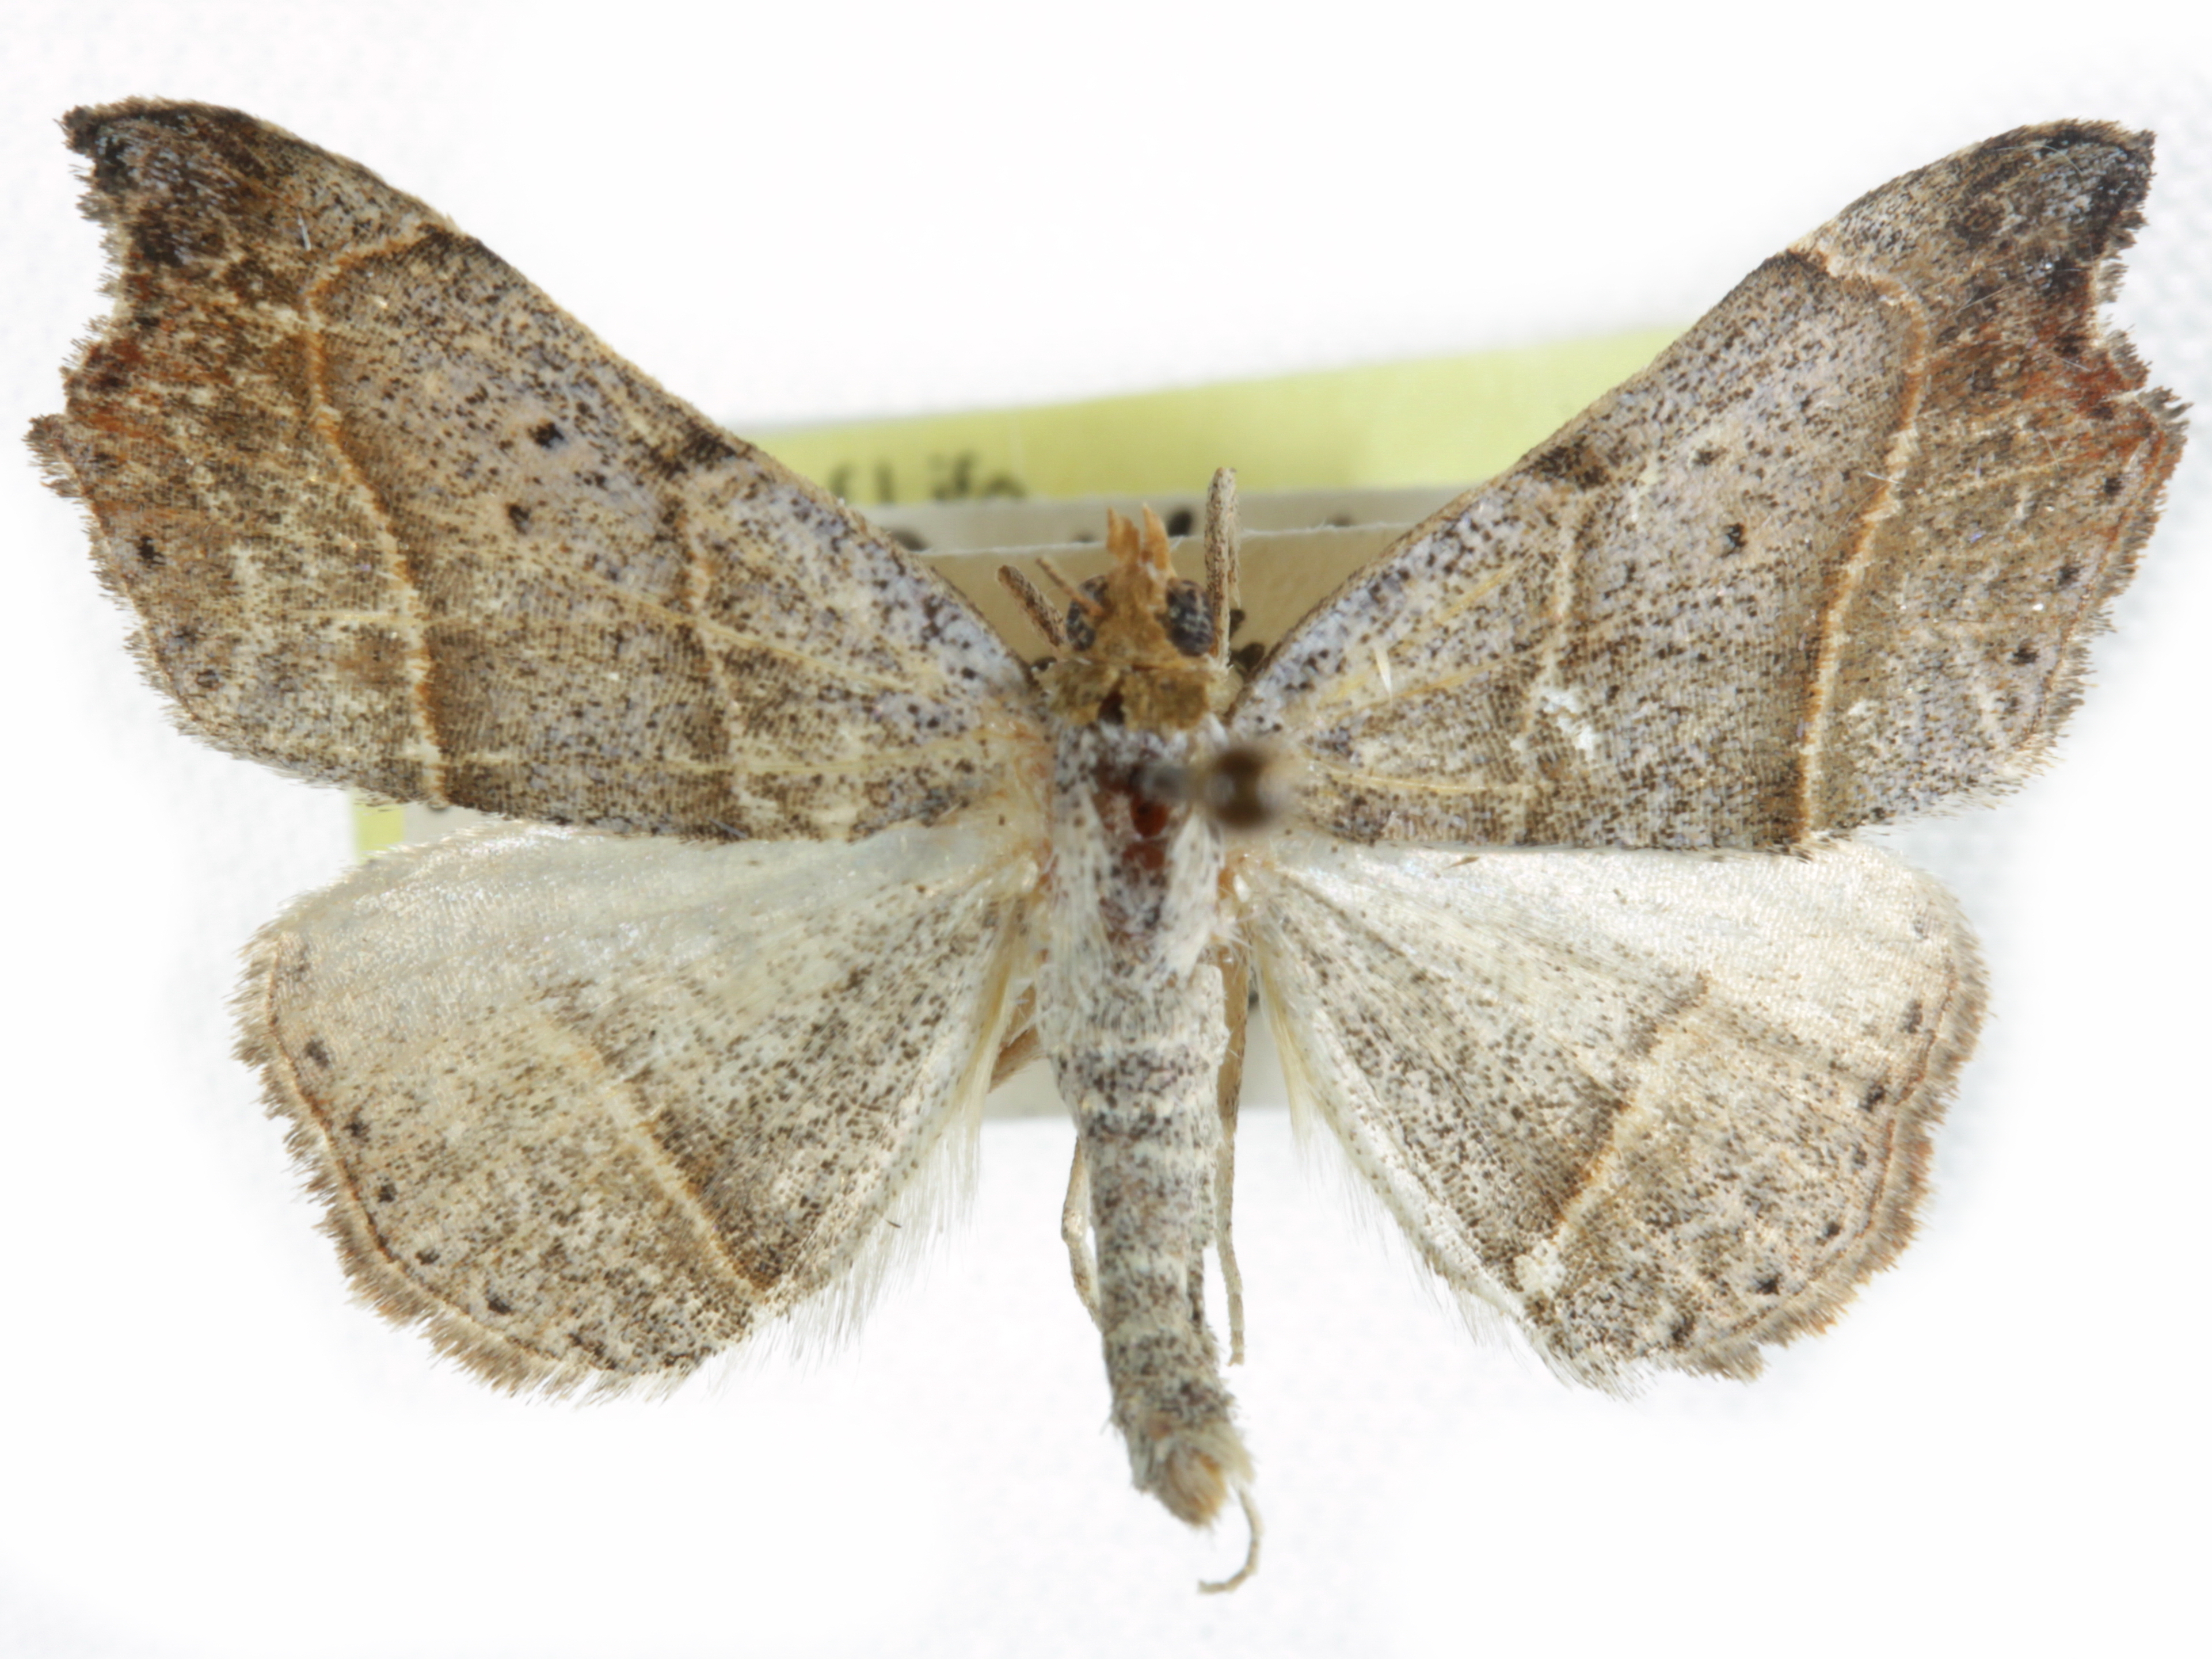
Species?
Laspeyria flexula
